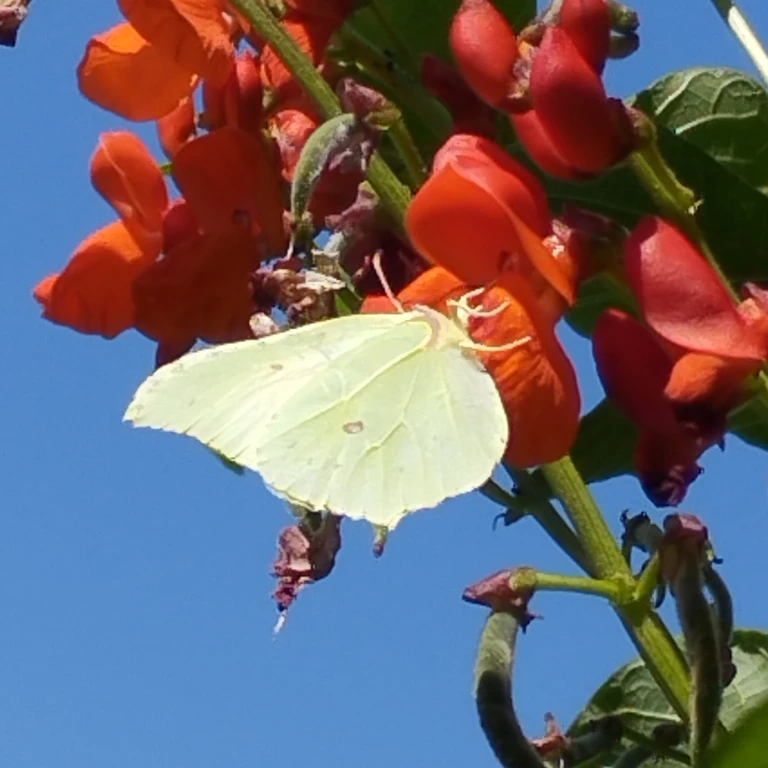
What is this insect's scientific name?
Gonepteryx rhamni
